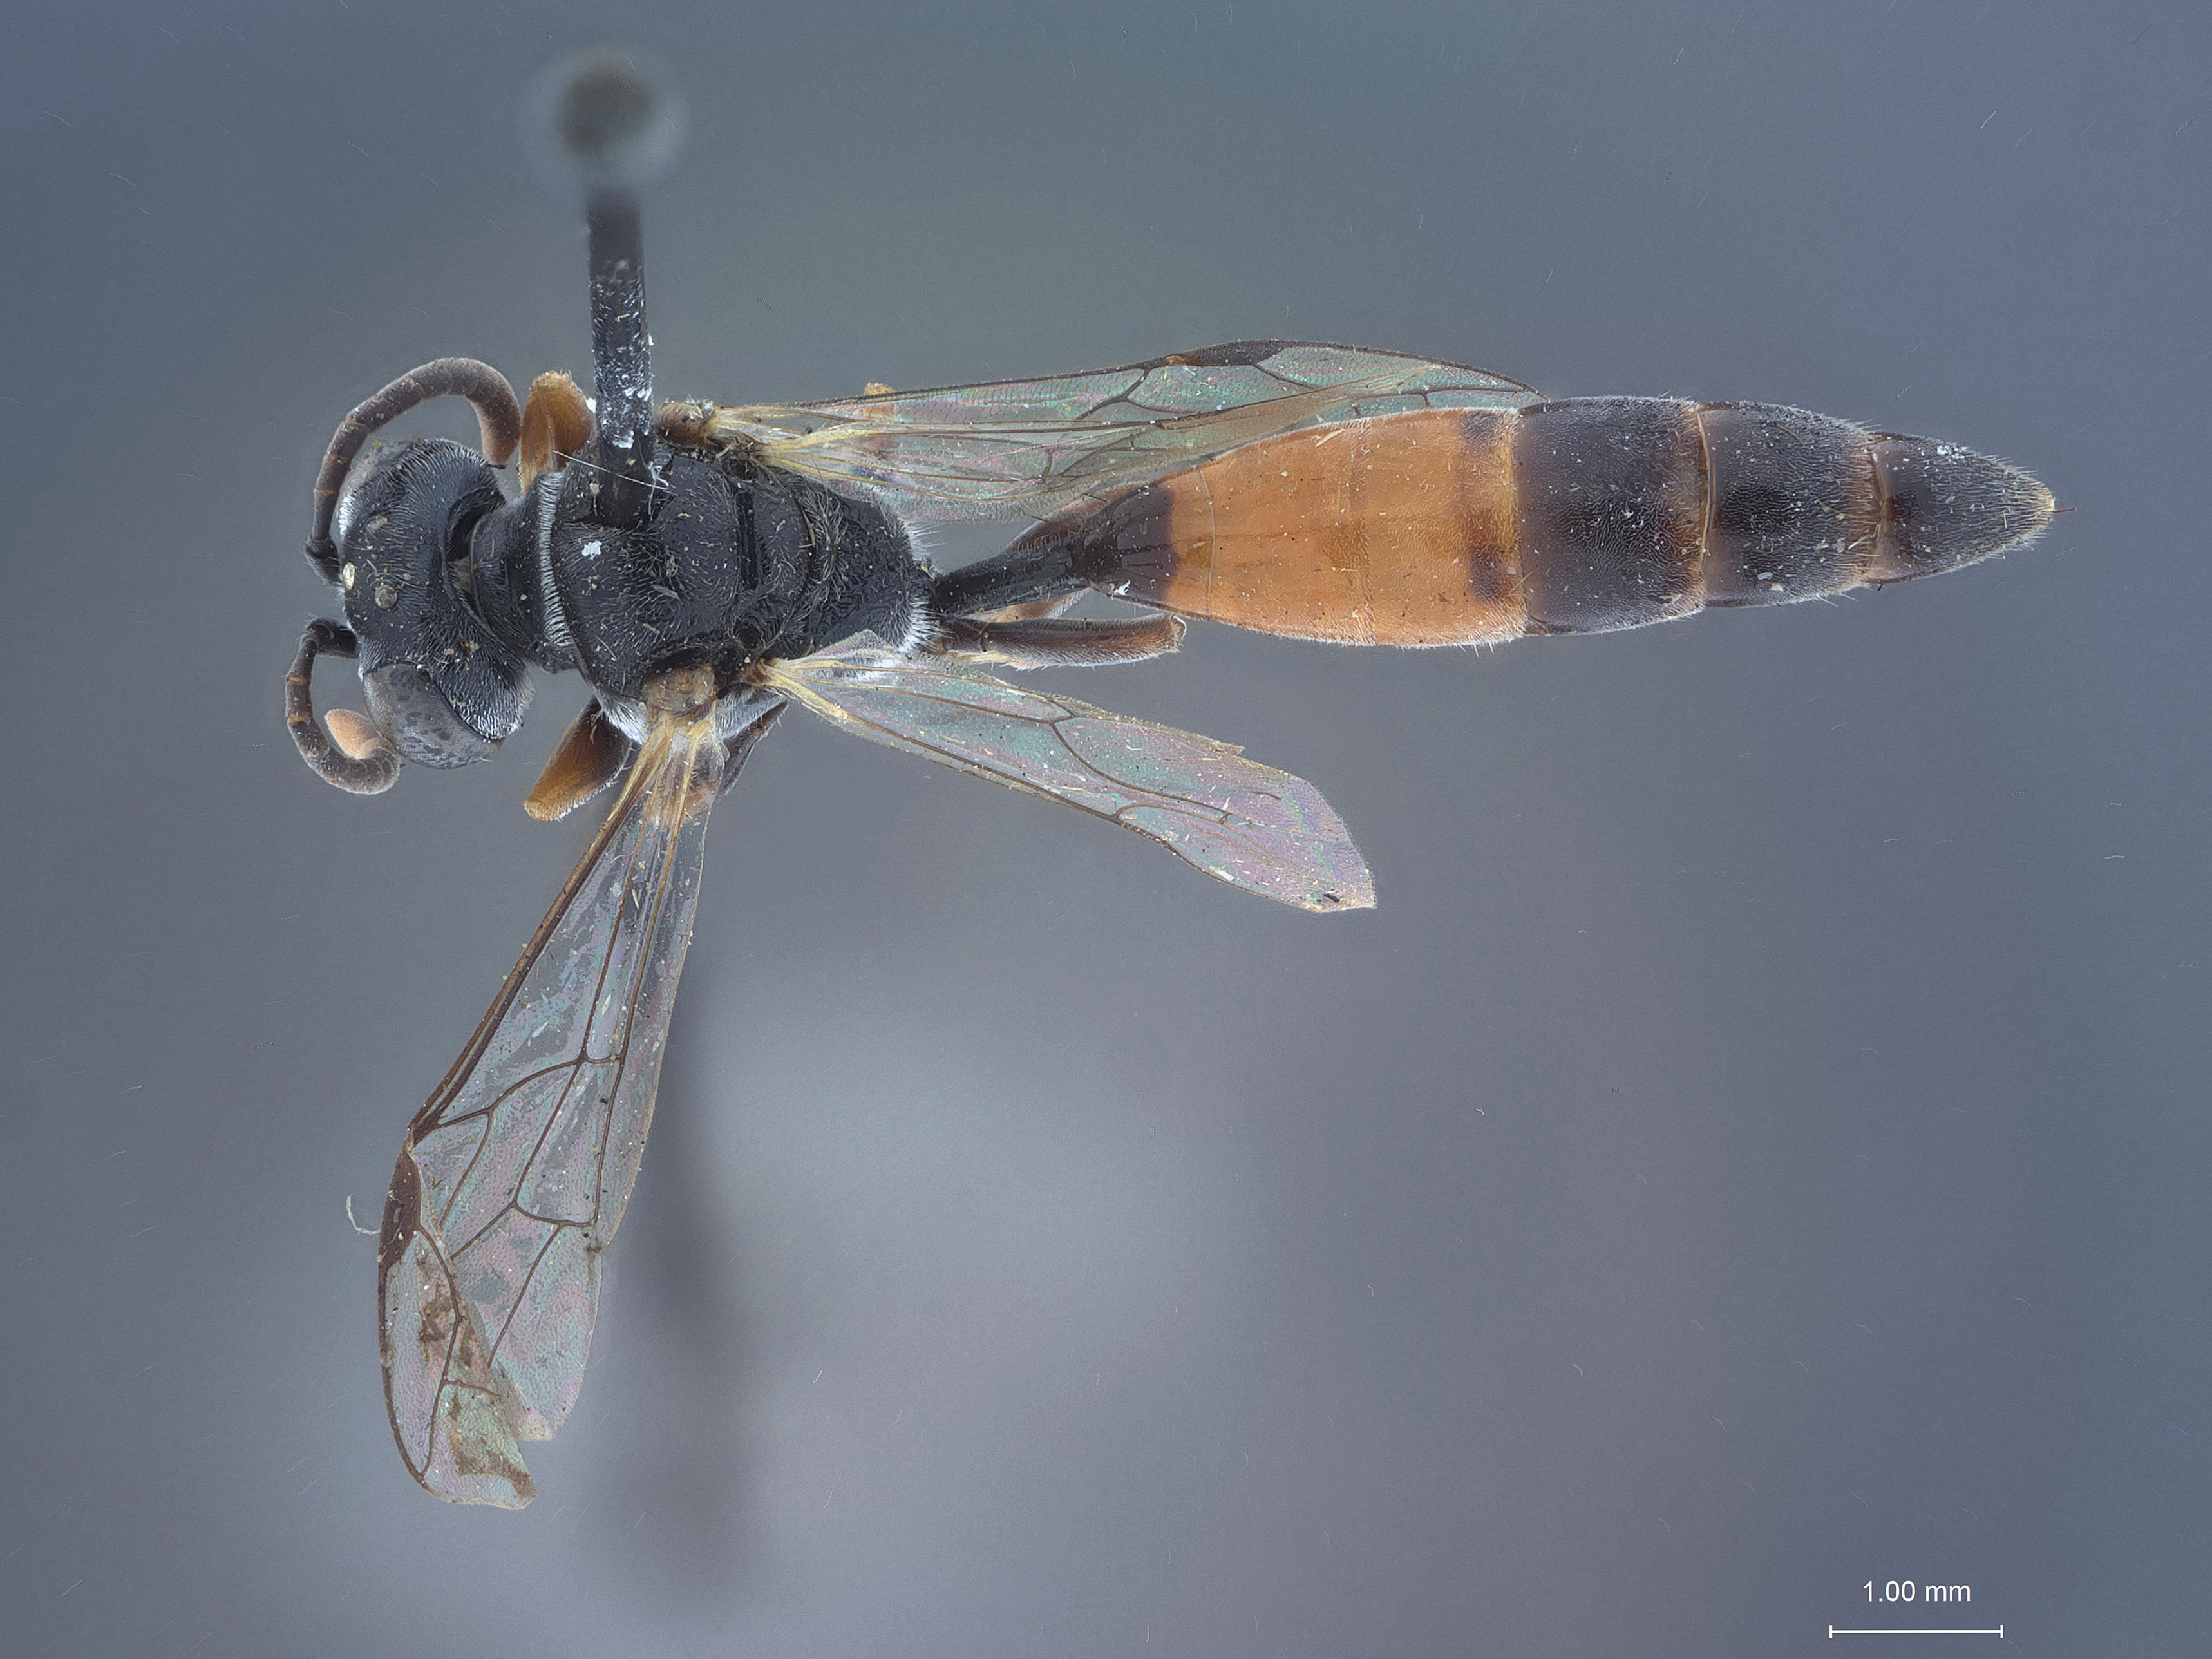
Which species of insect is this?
Psen pygidialis
